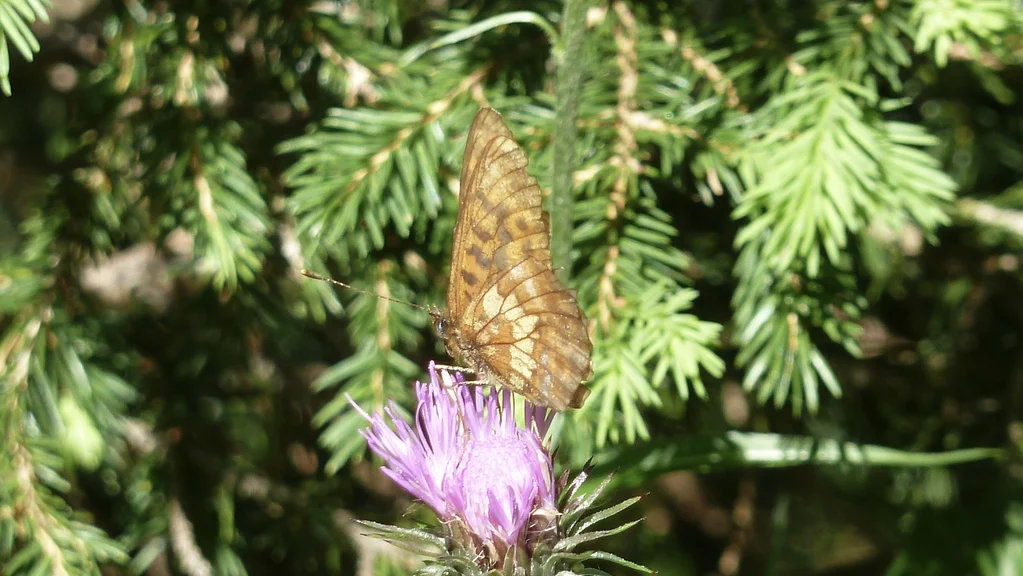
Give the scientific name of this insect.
Boloria thore
